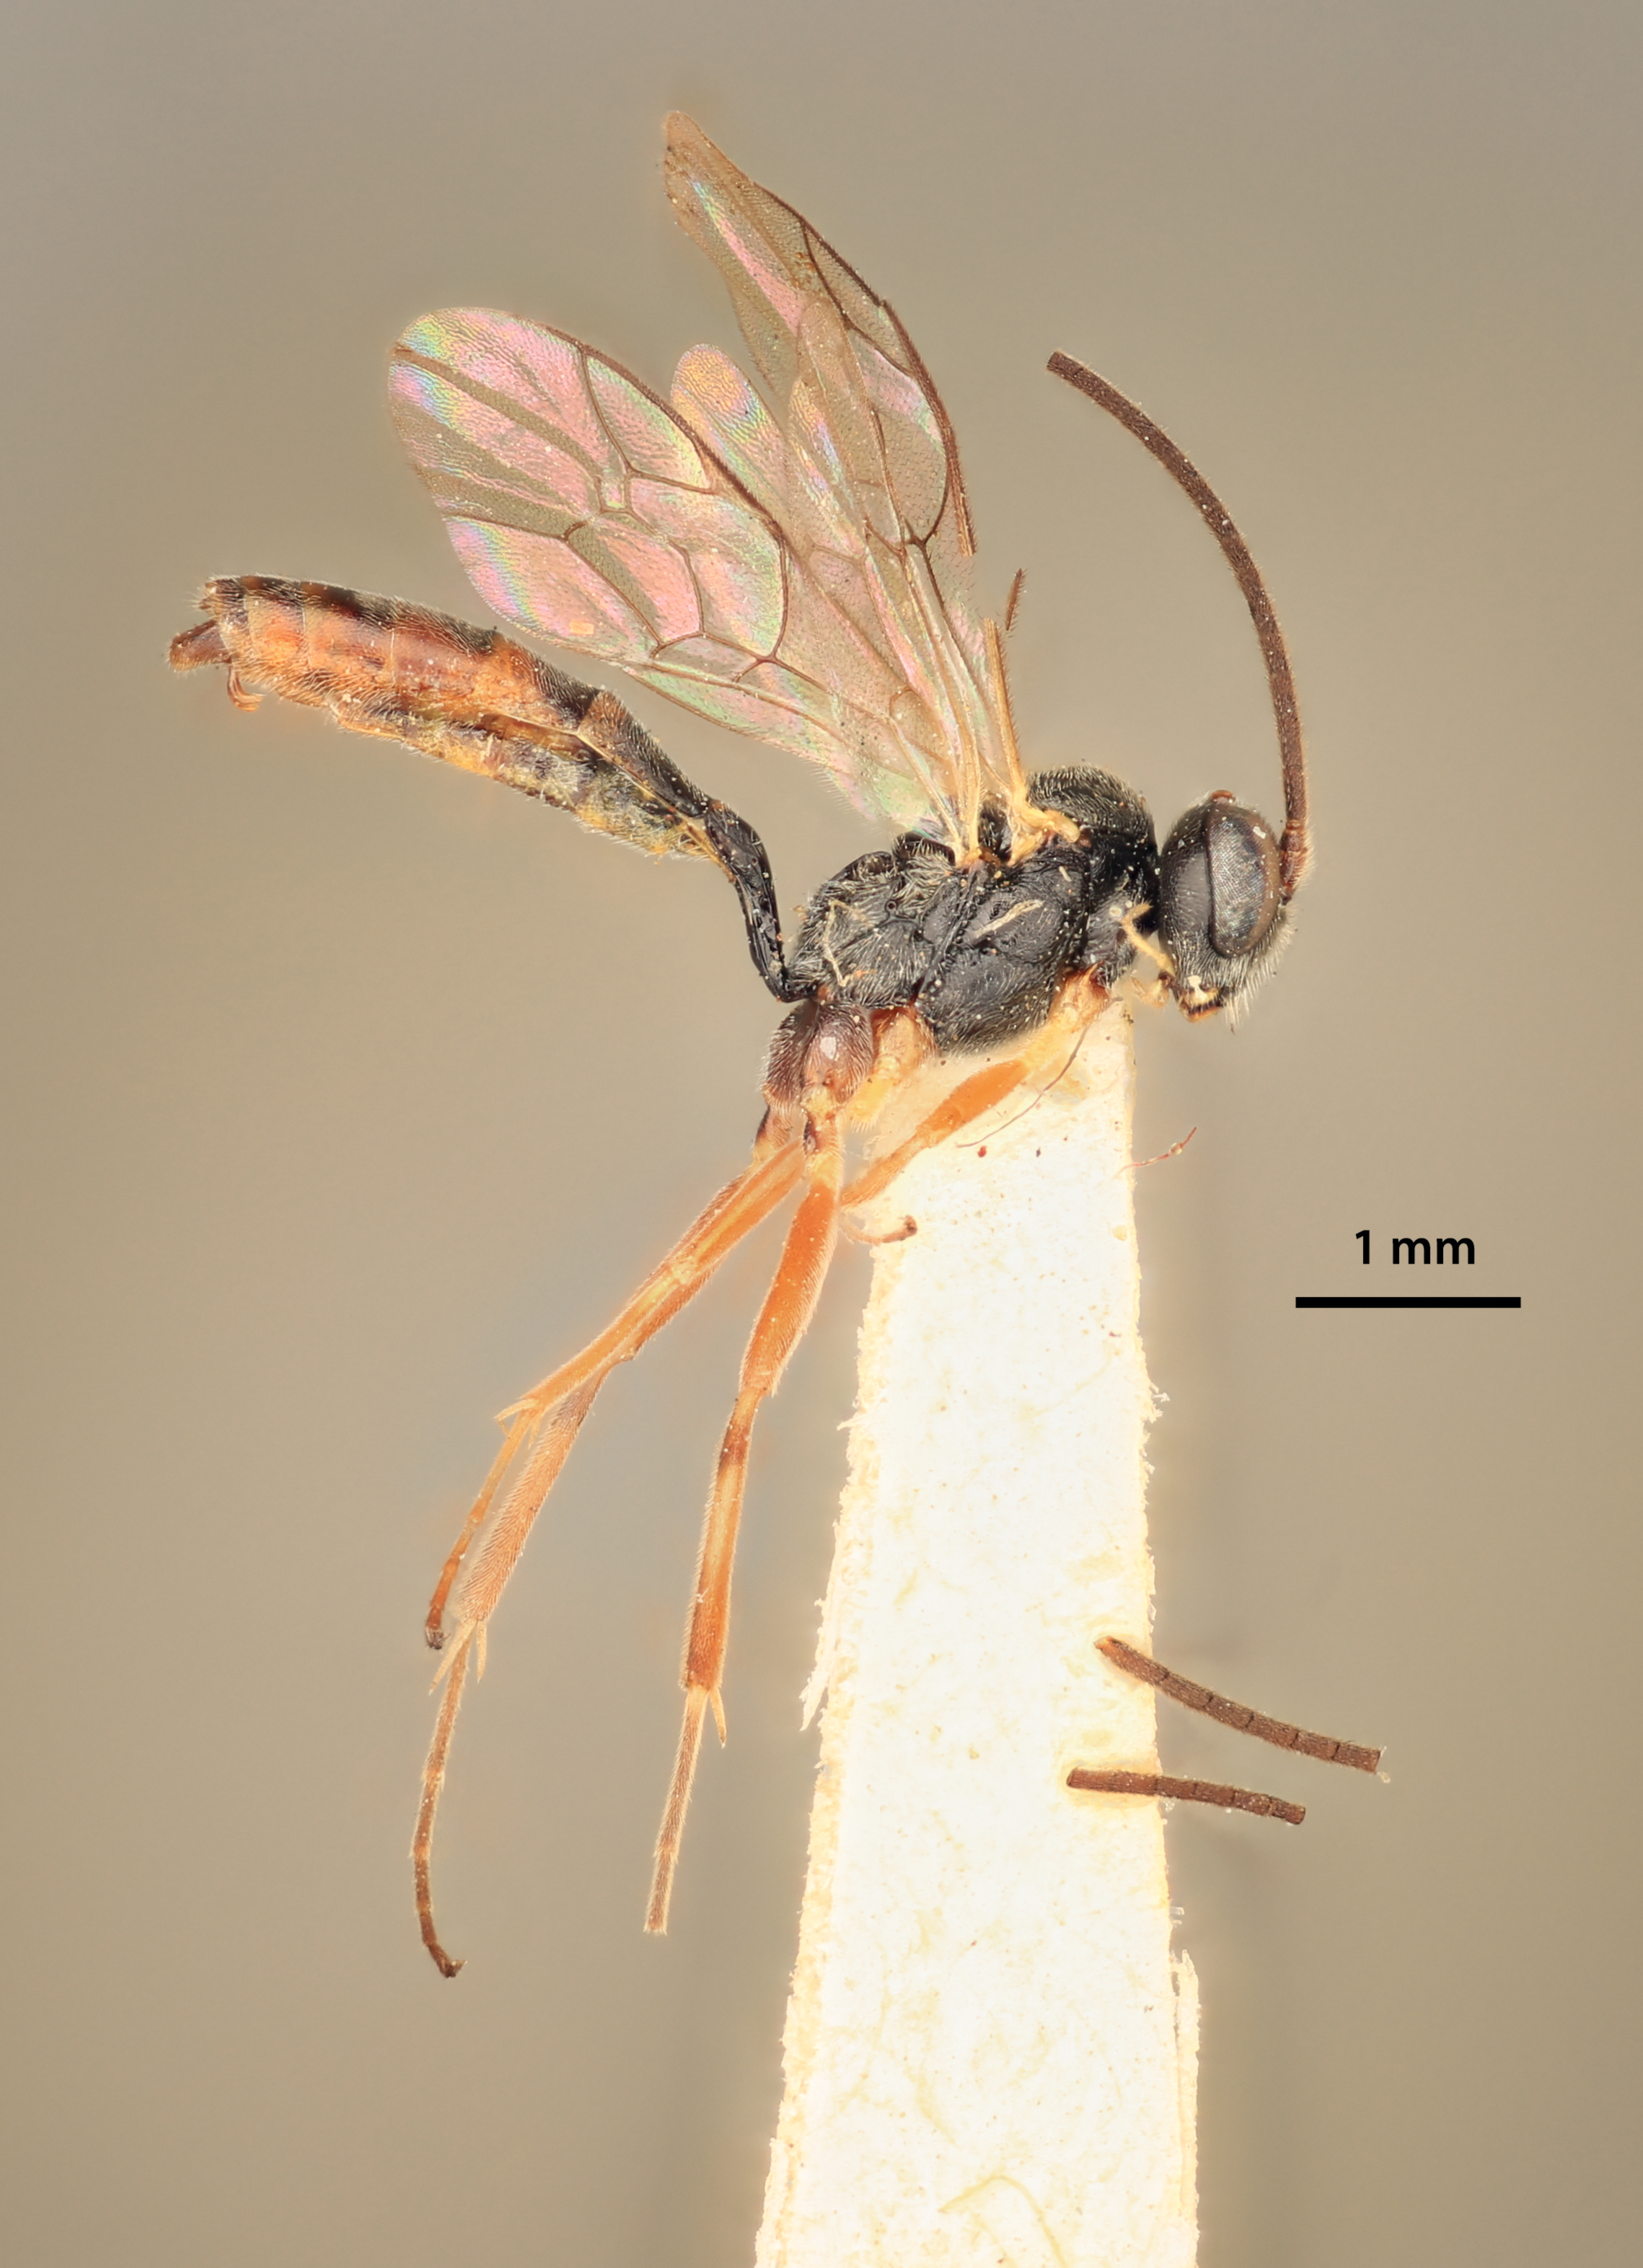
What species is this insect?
Sagaritis conjunctiformis
